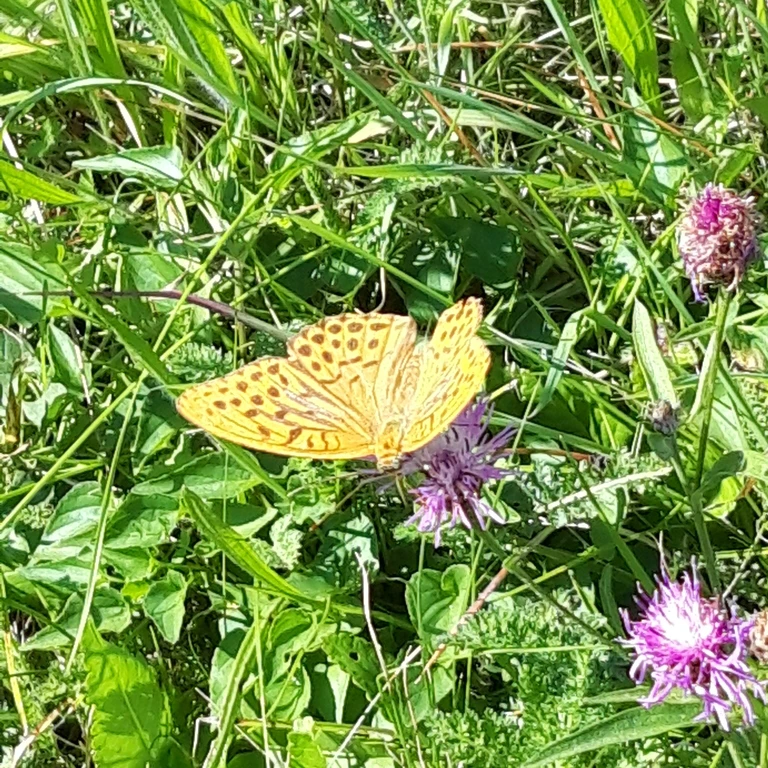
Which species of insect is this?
Argynnis paphia
